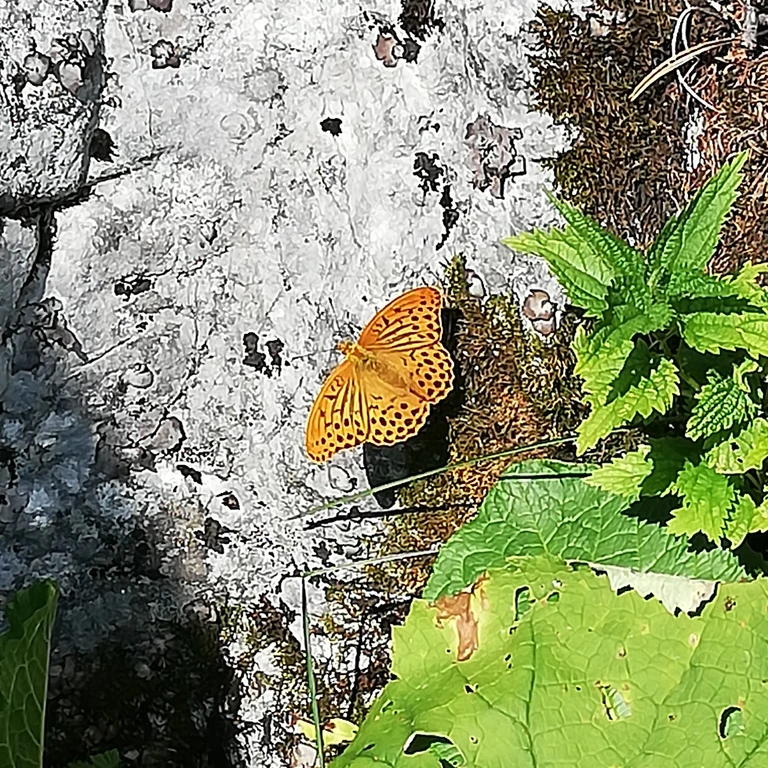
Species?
Argynnis paphia
